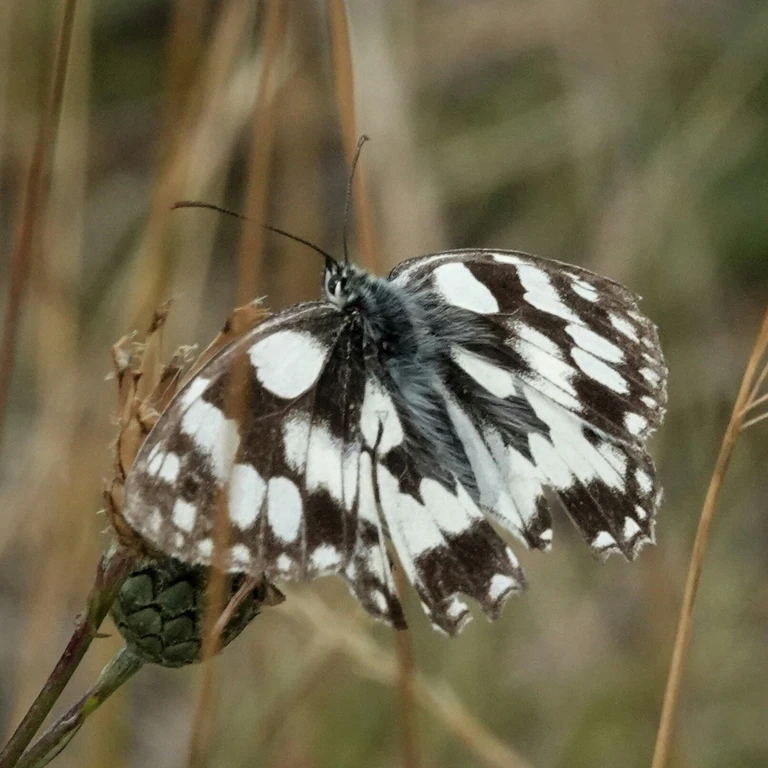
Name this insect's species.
Melanargia galathea
